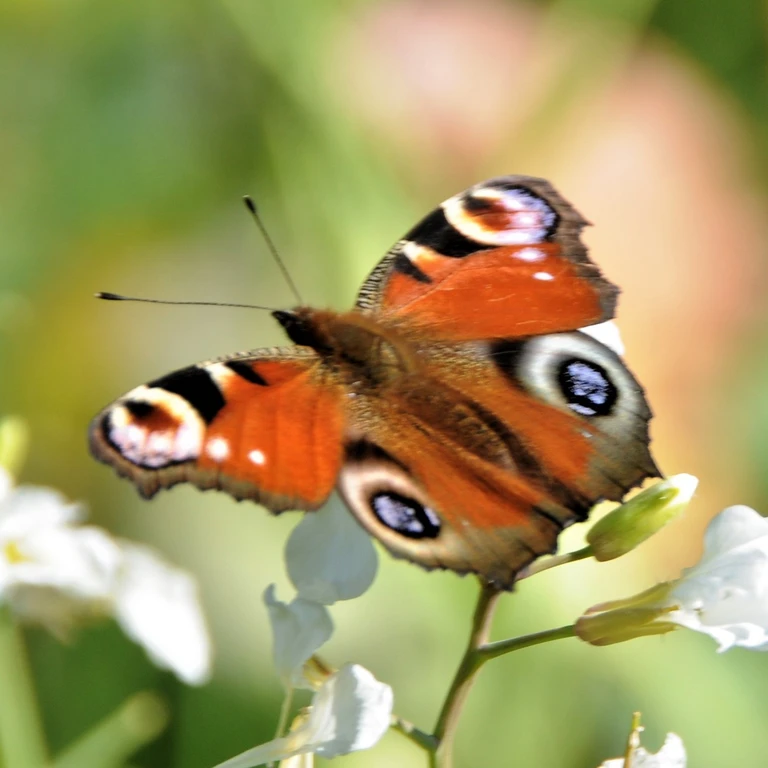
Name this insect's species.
Aglais io
